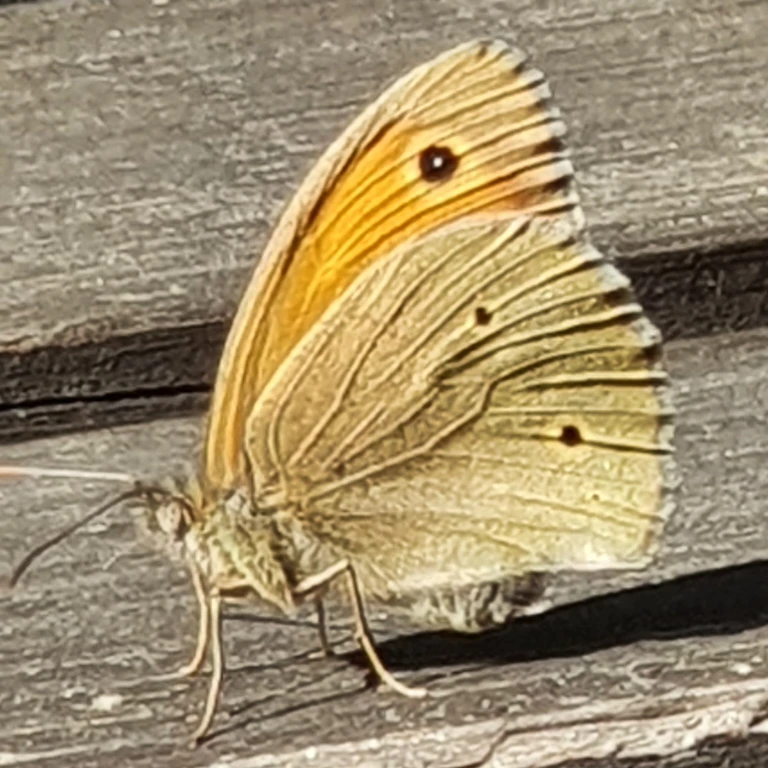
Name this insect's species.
Maniola jurtina
